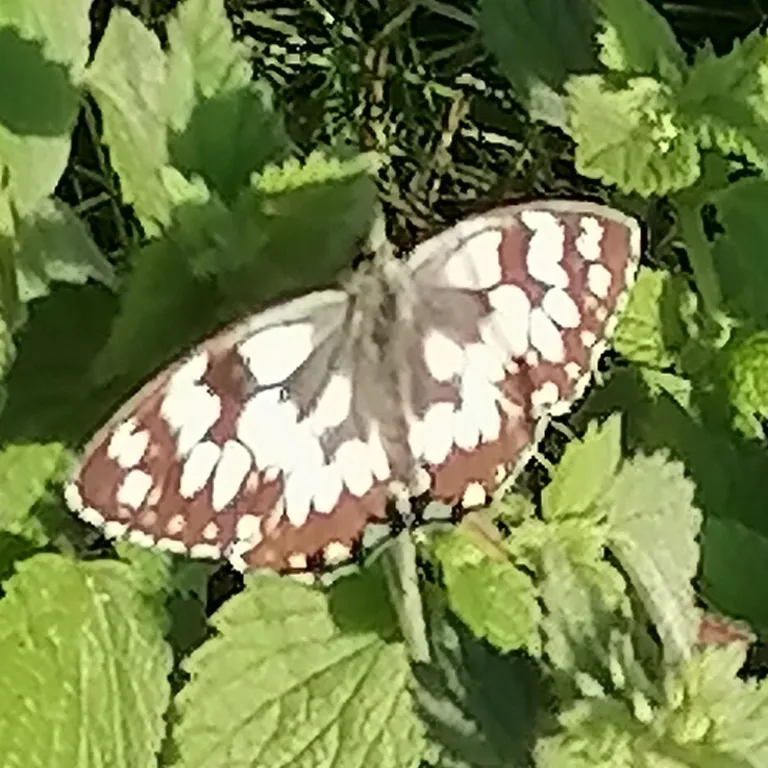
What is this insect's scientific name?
Melanargia galathea
